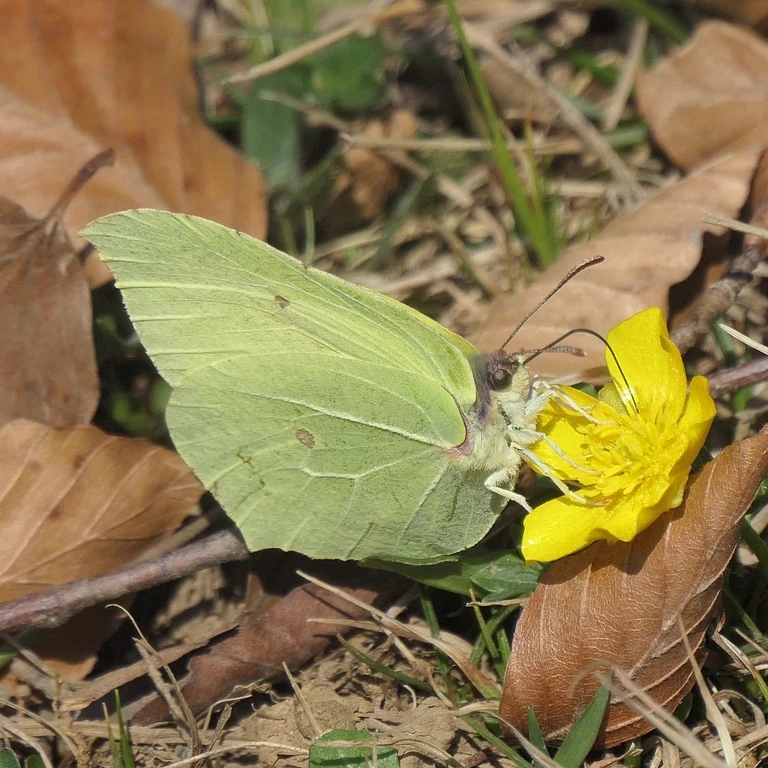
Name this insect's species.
Gonepteryx rhamni
